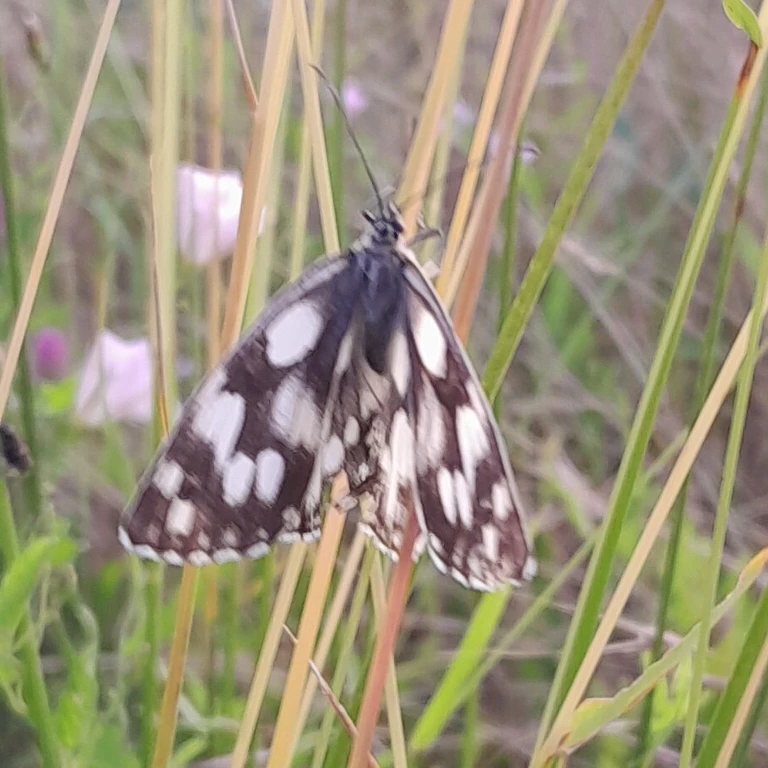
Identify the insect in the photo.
Melanargia galathea
